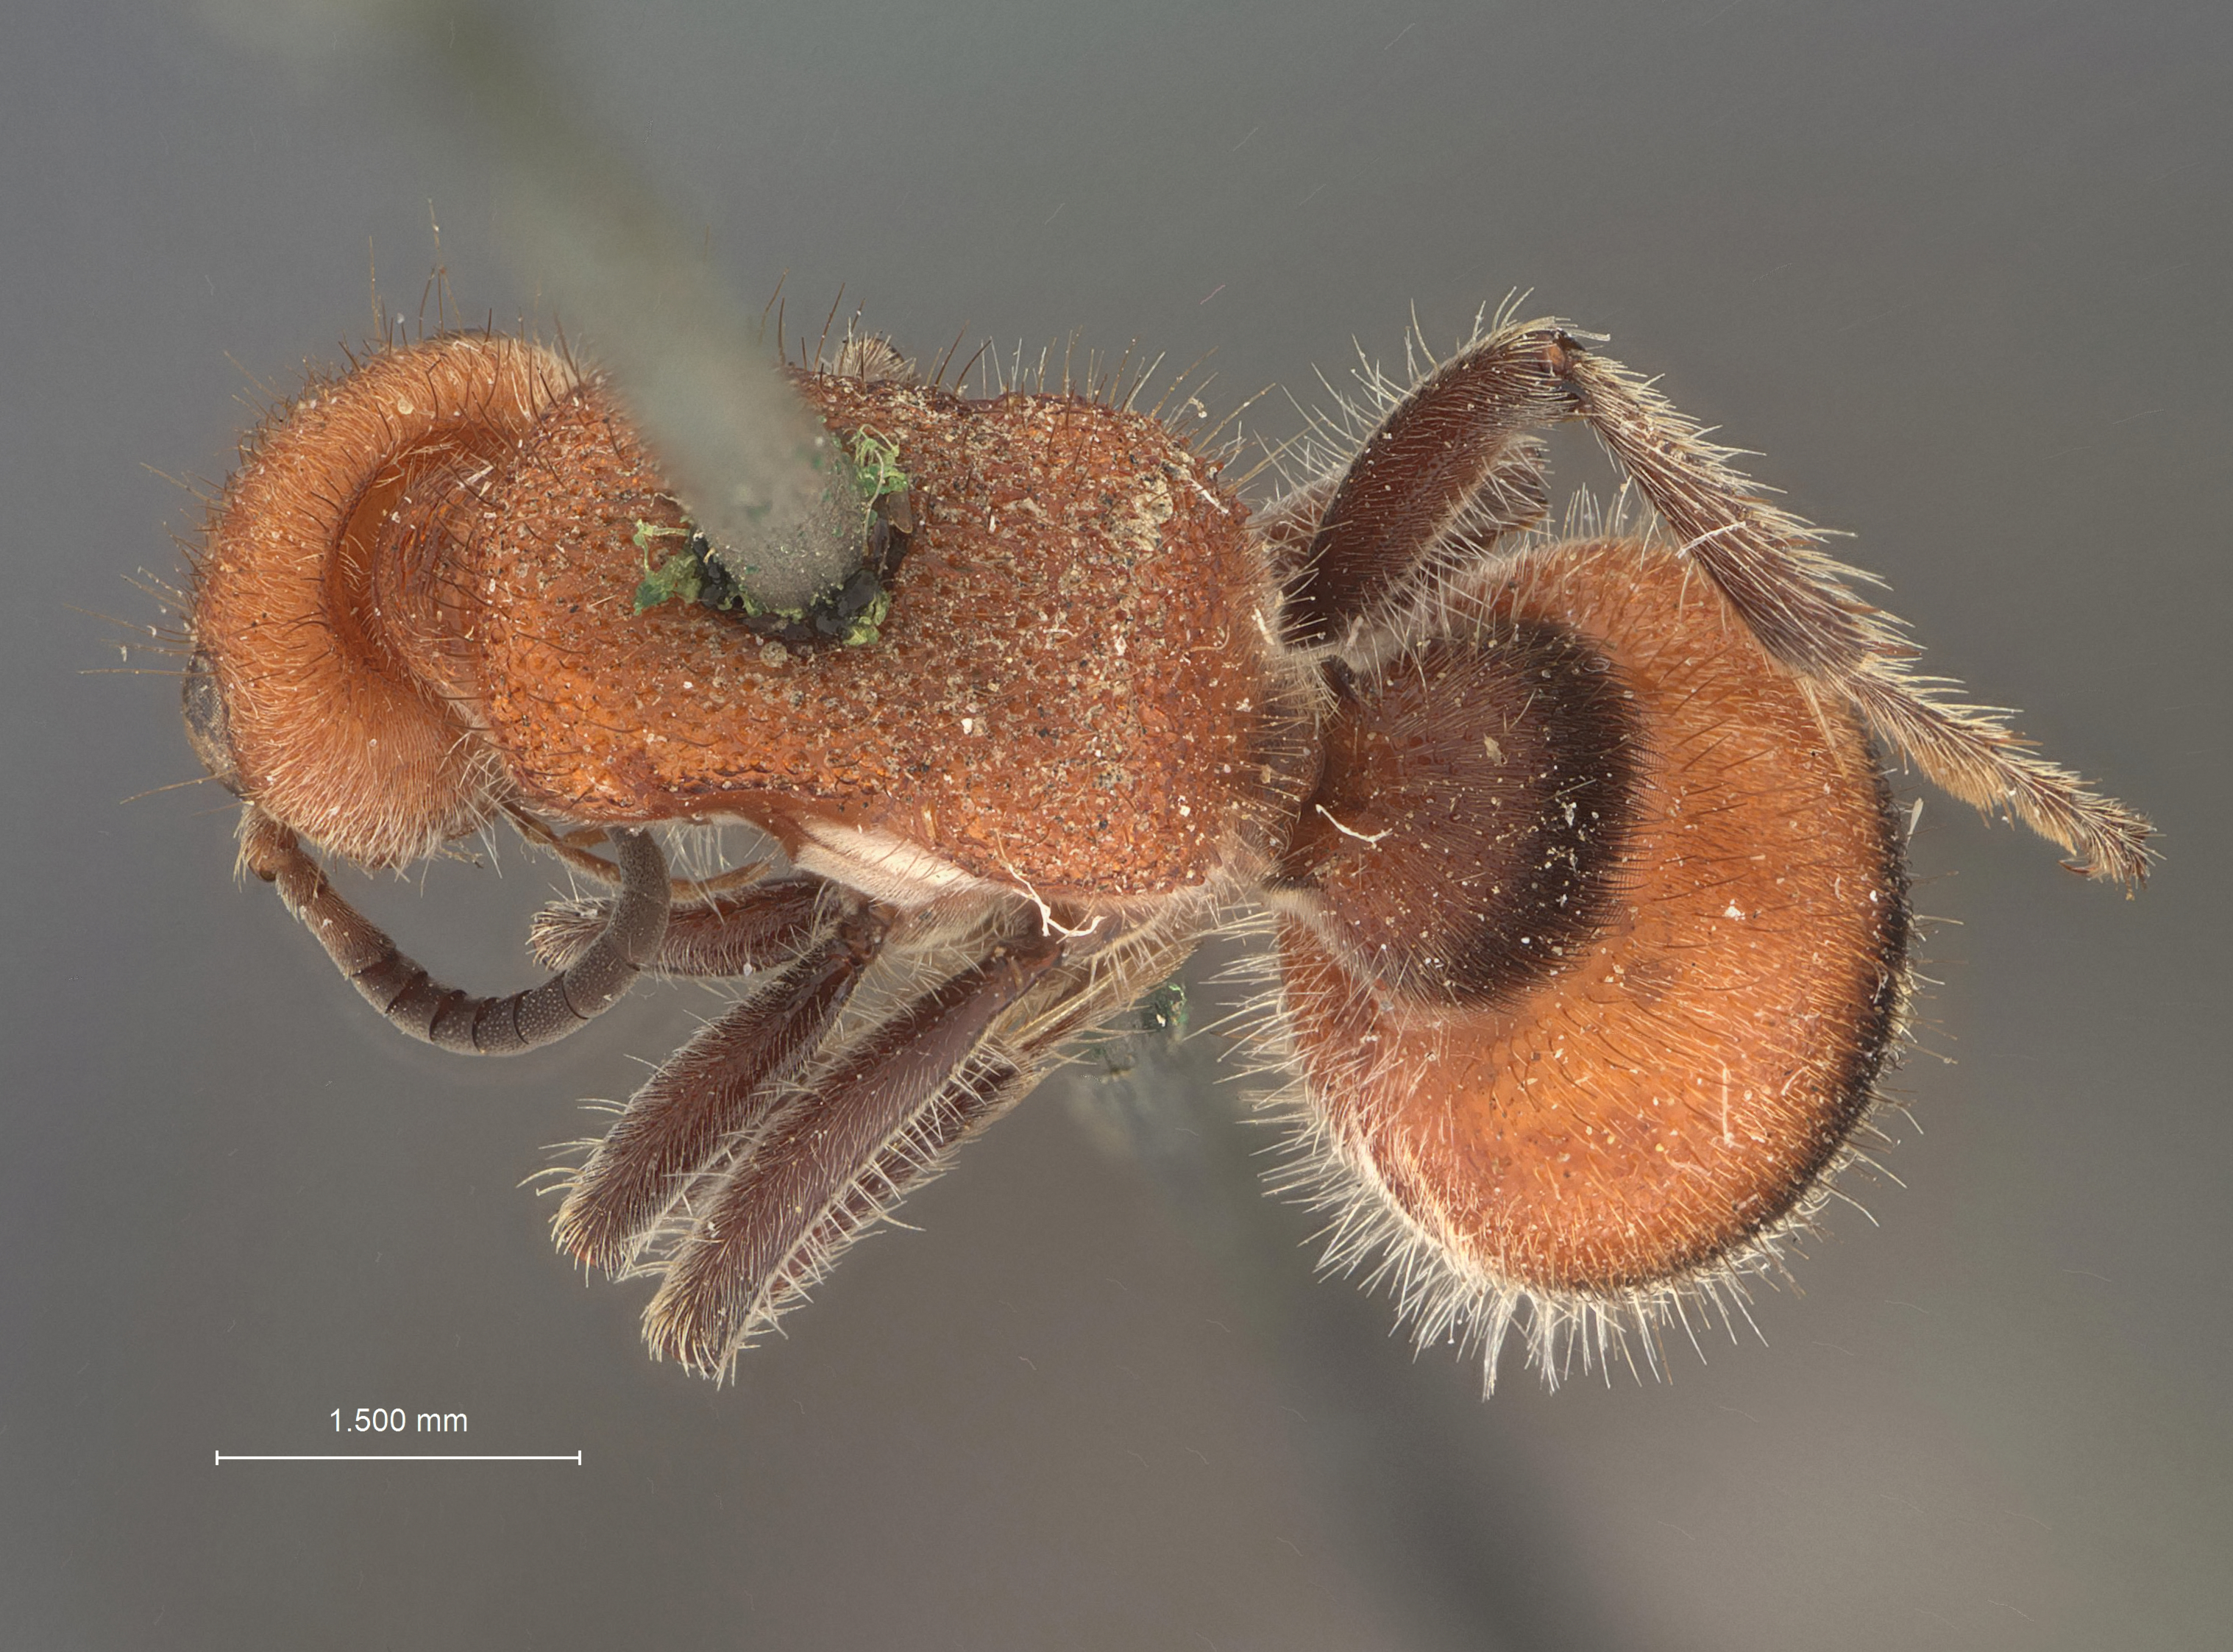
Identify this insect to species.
Timulla dubitatiformis
